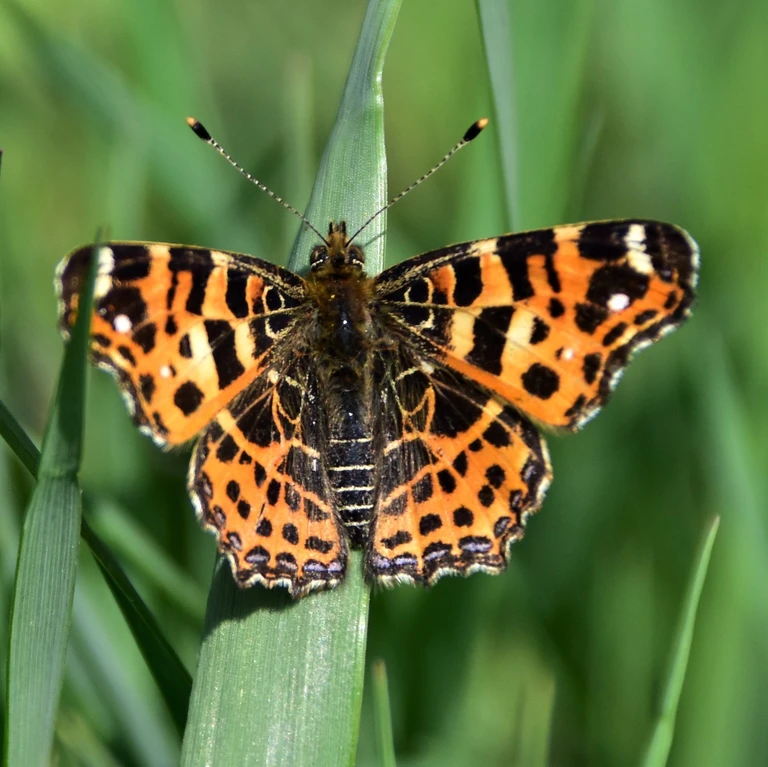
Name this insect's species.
Araschnia levana
